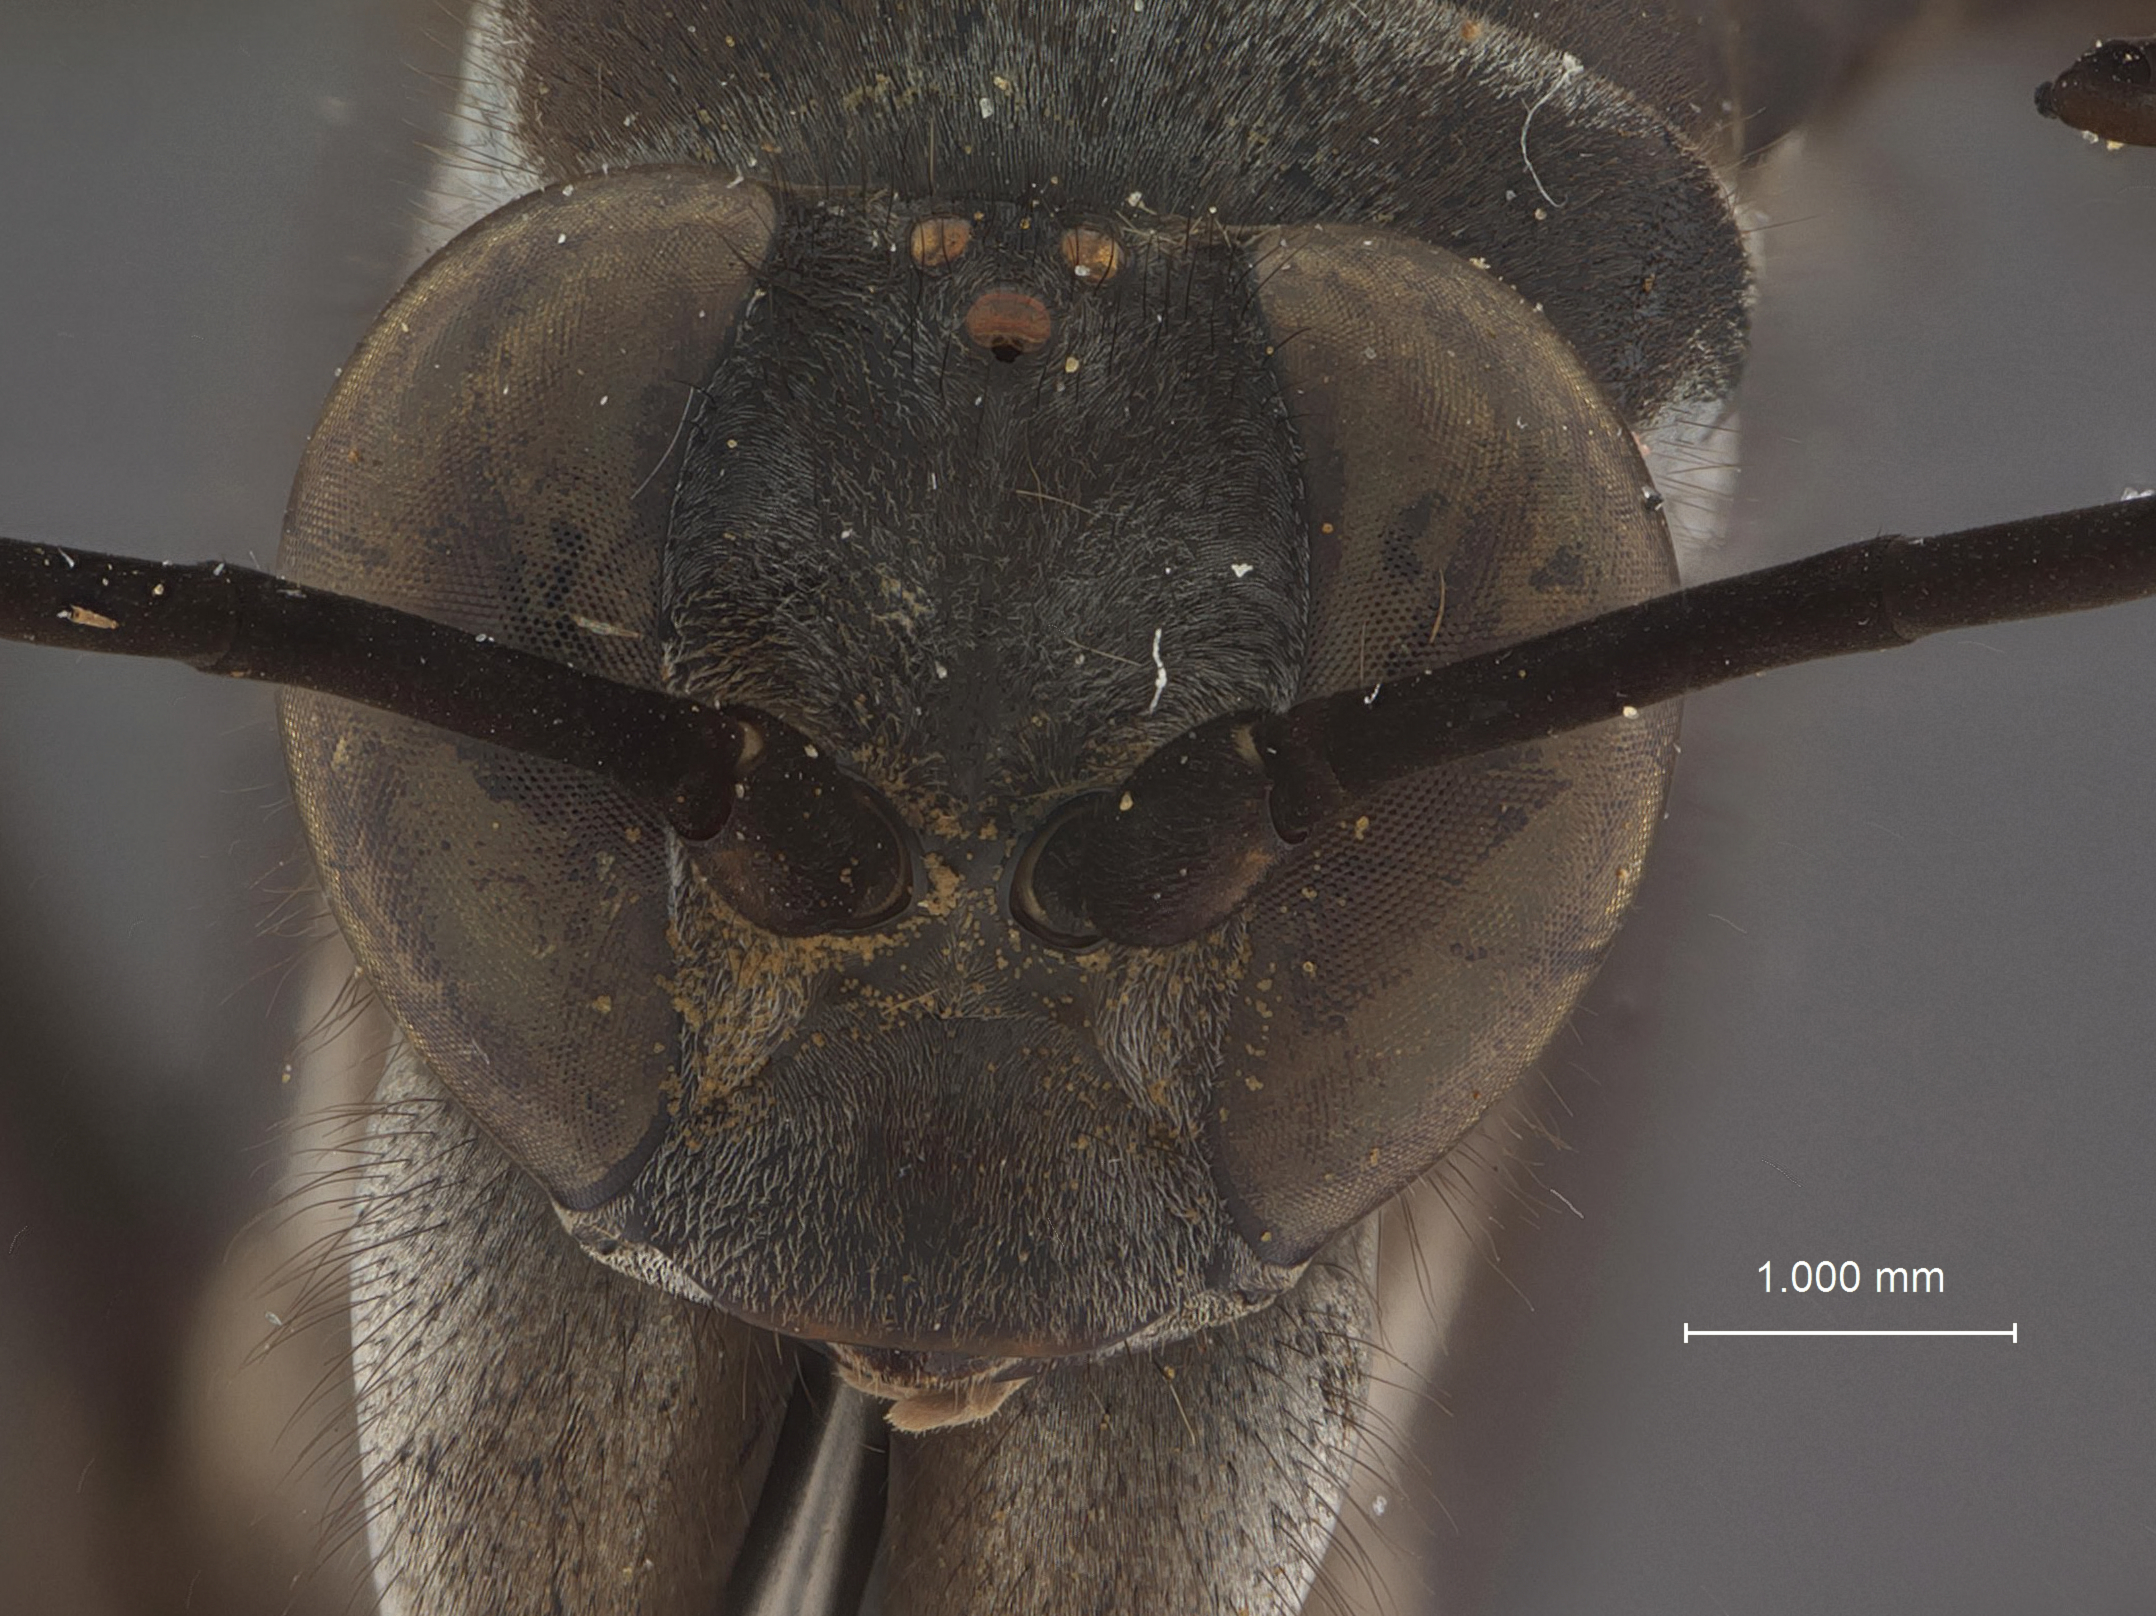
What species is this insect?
Atopopompilus taiwanianus
